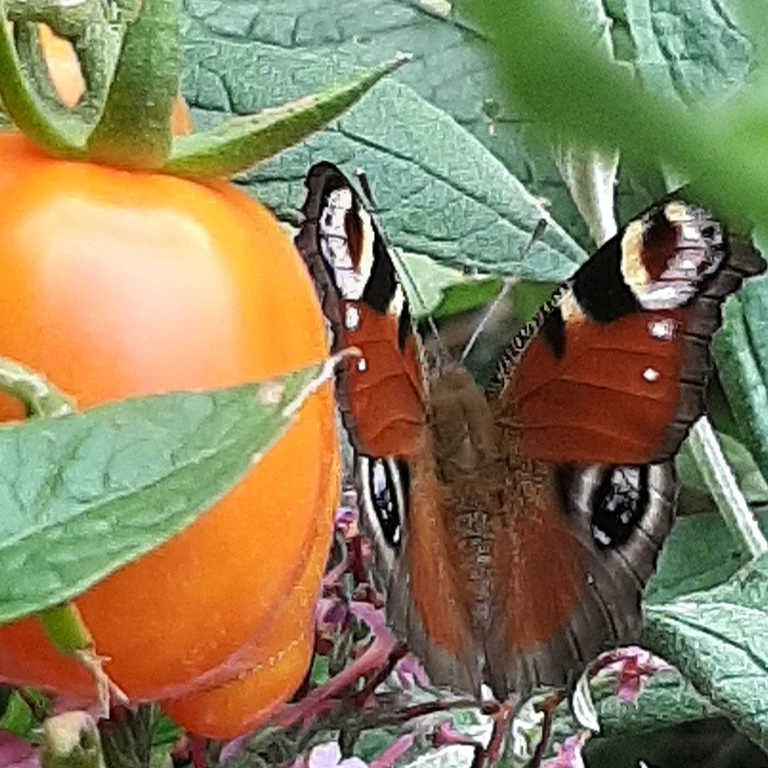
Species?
Aglais io
